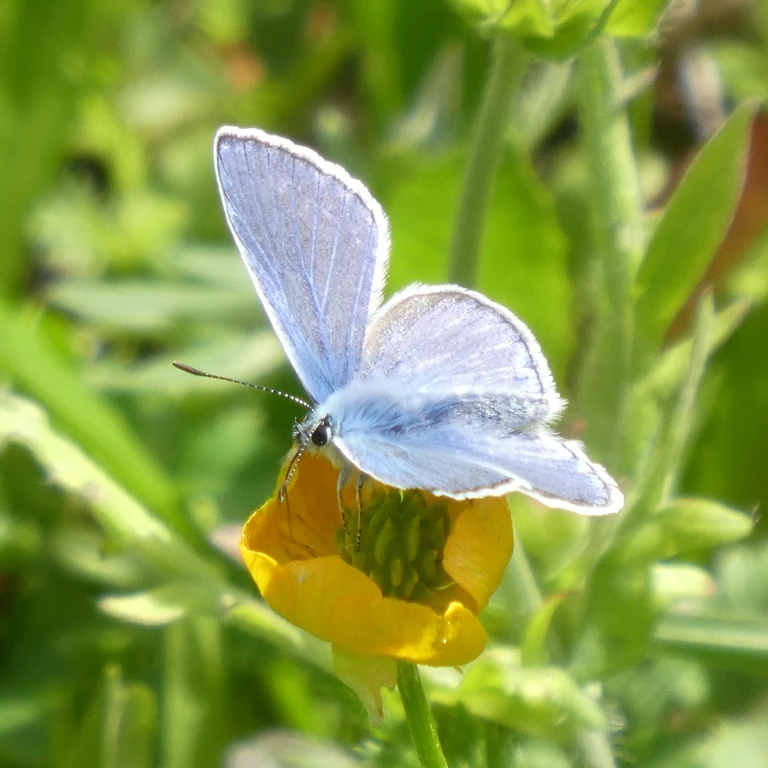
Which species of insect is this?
Polyommatus icarus
